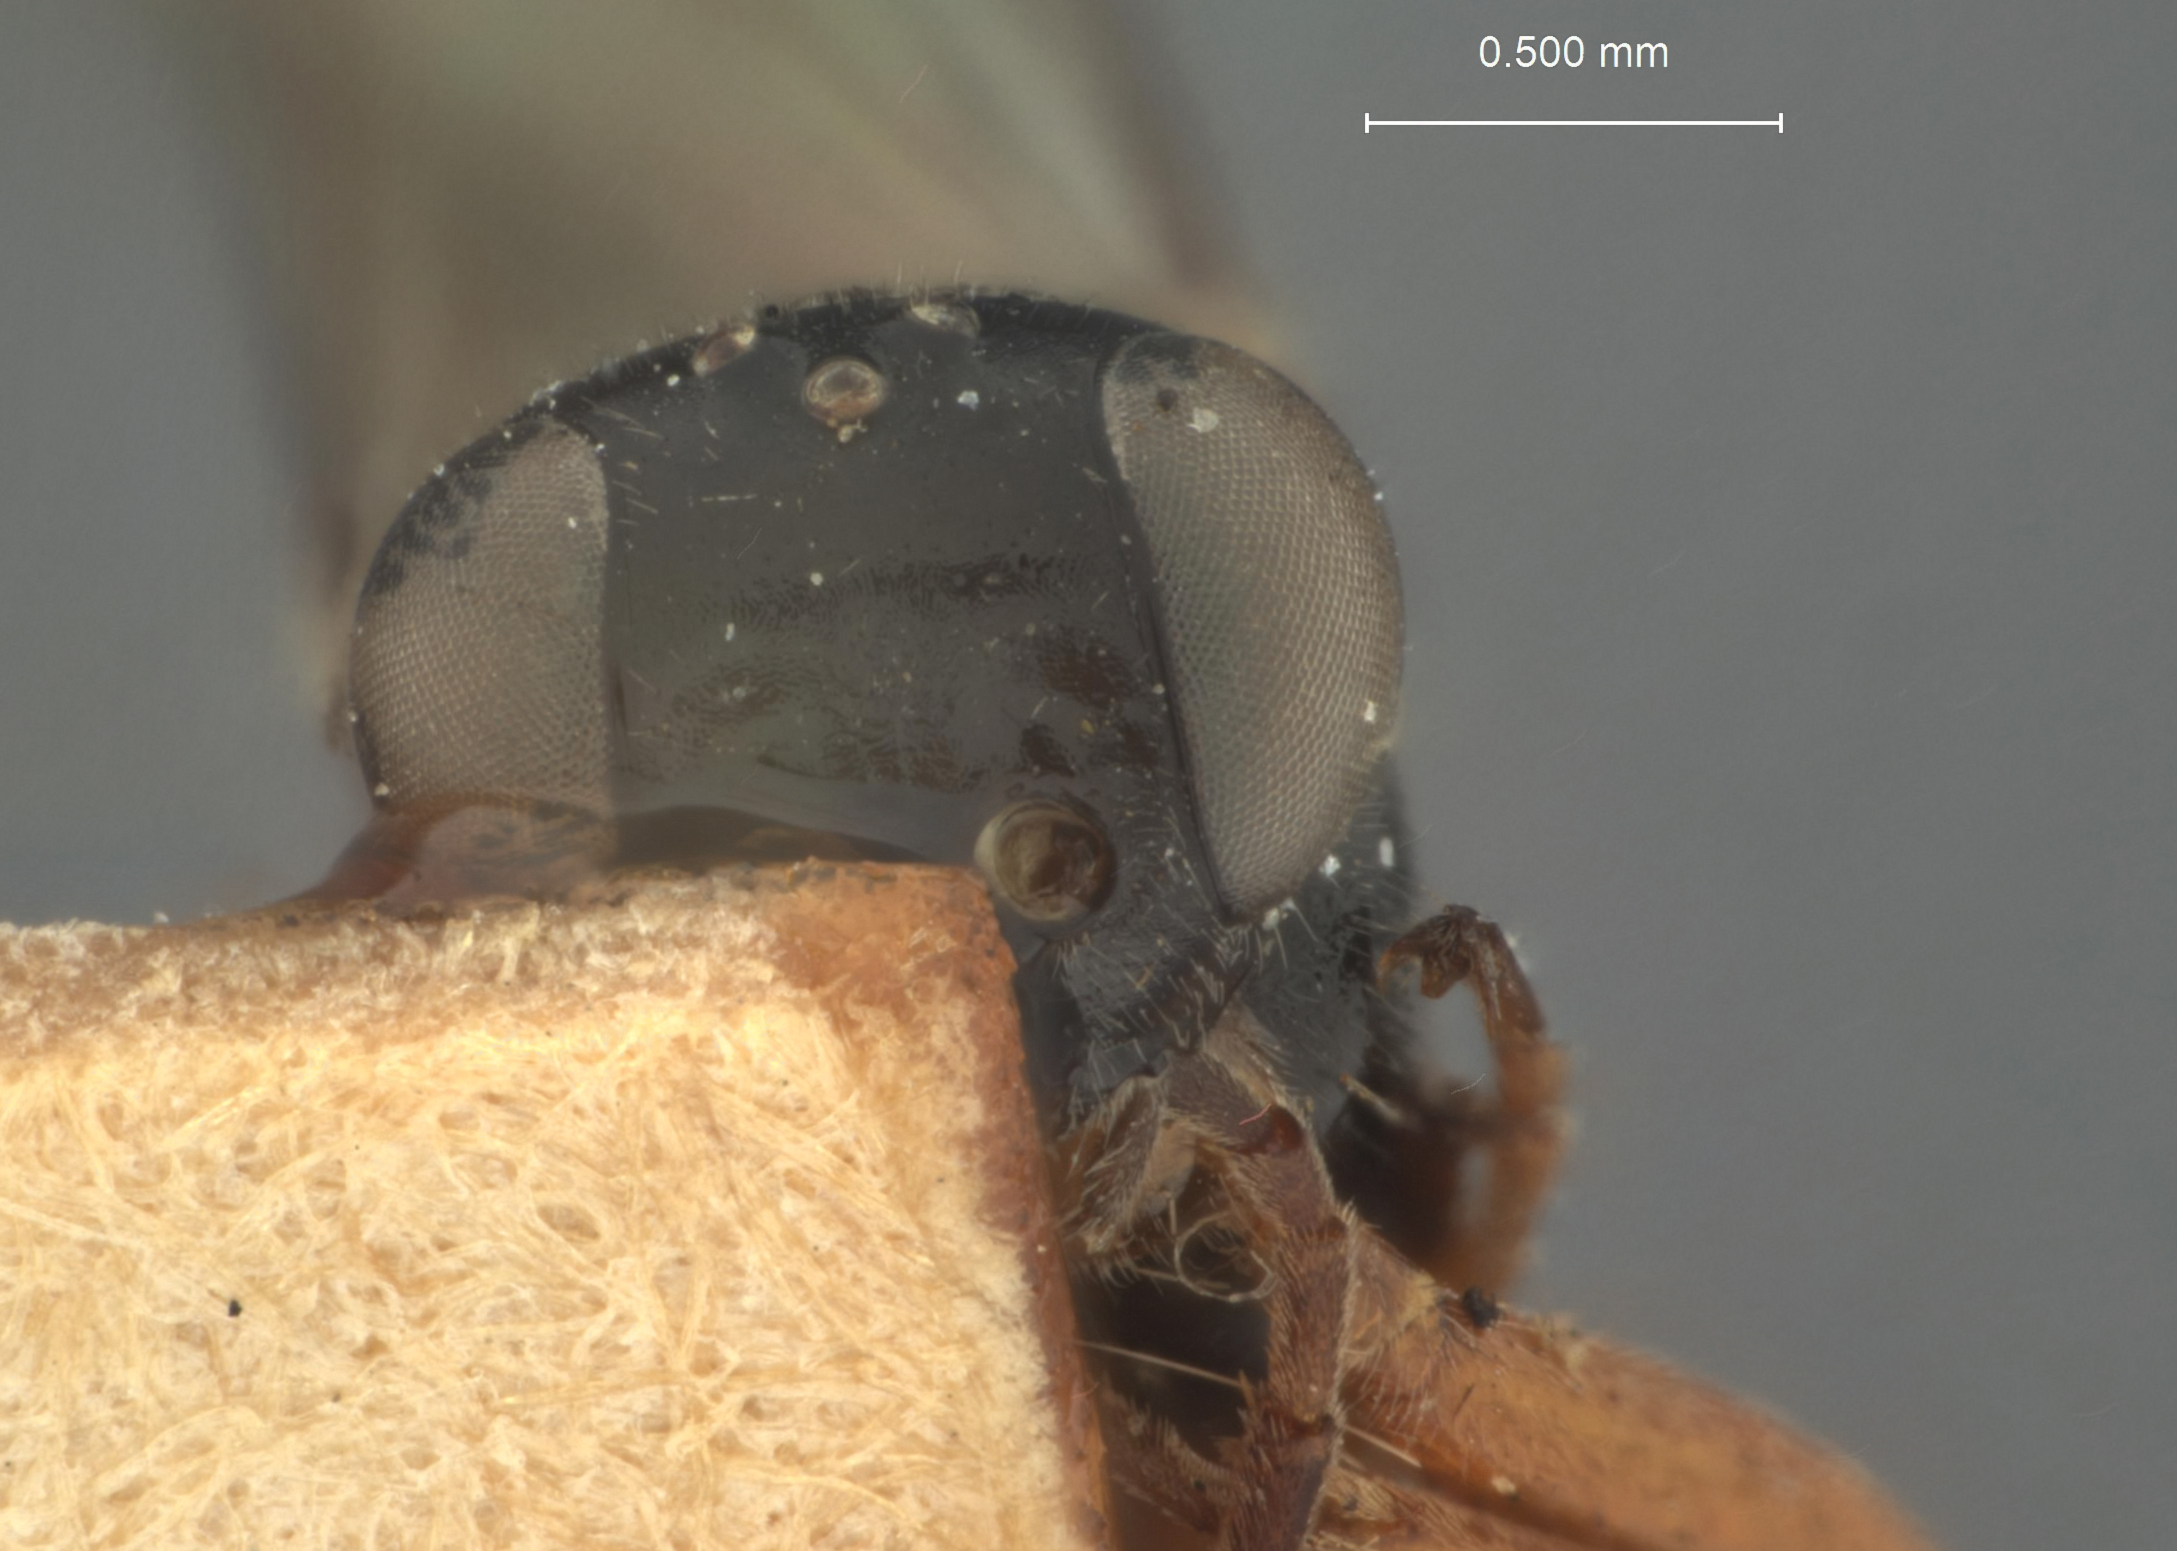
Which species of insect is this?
Phygadeuon ater
